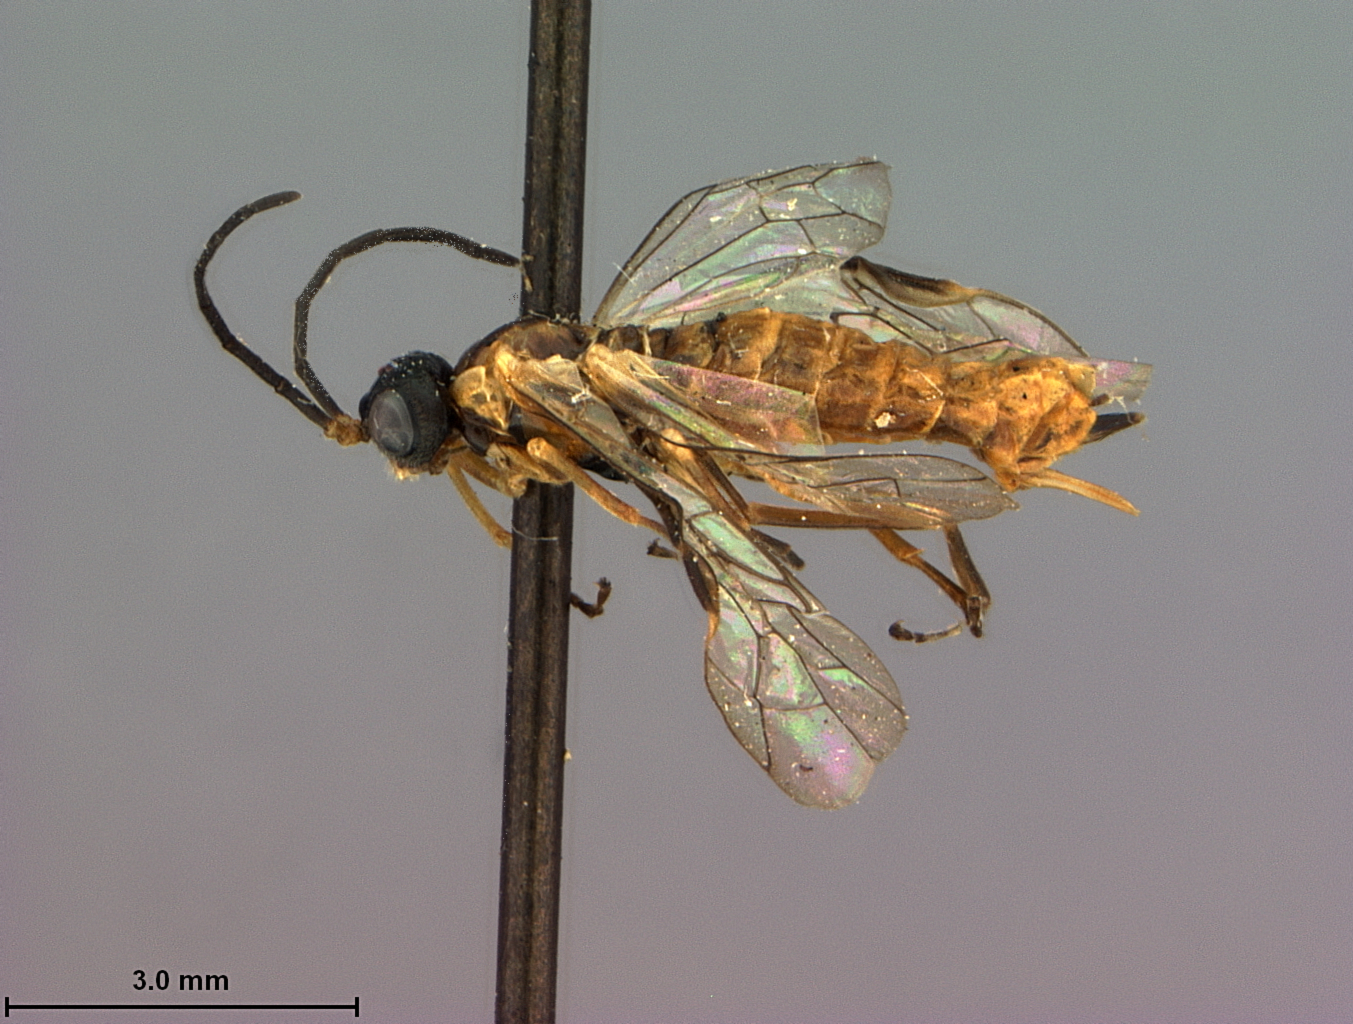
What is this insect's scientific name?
Hemitaxonus primarius
